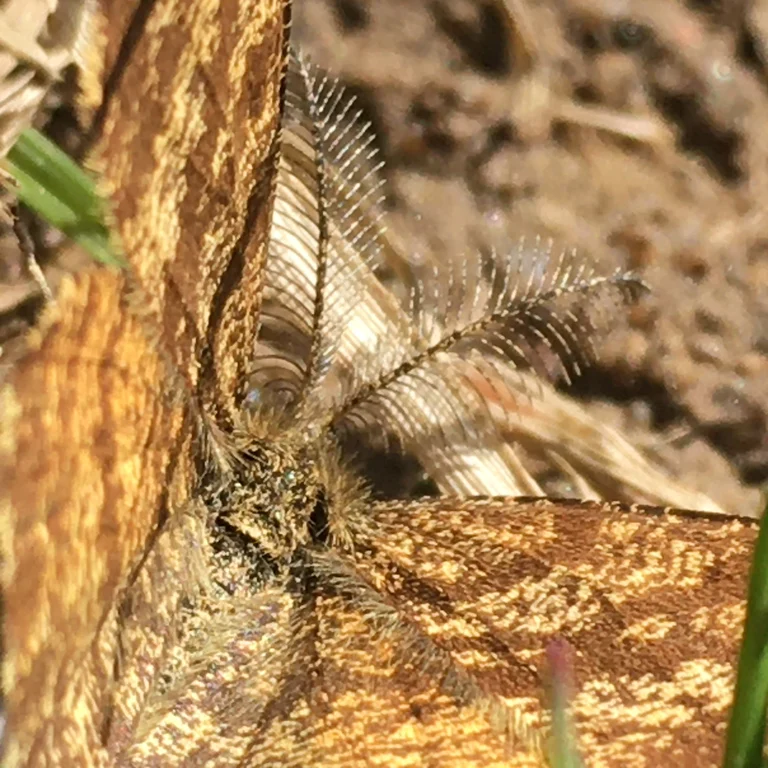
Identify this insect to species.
Ematurga atomaria
